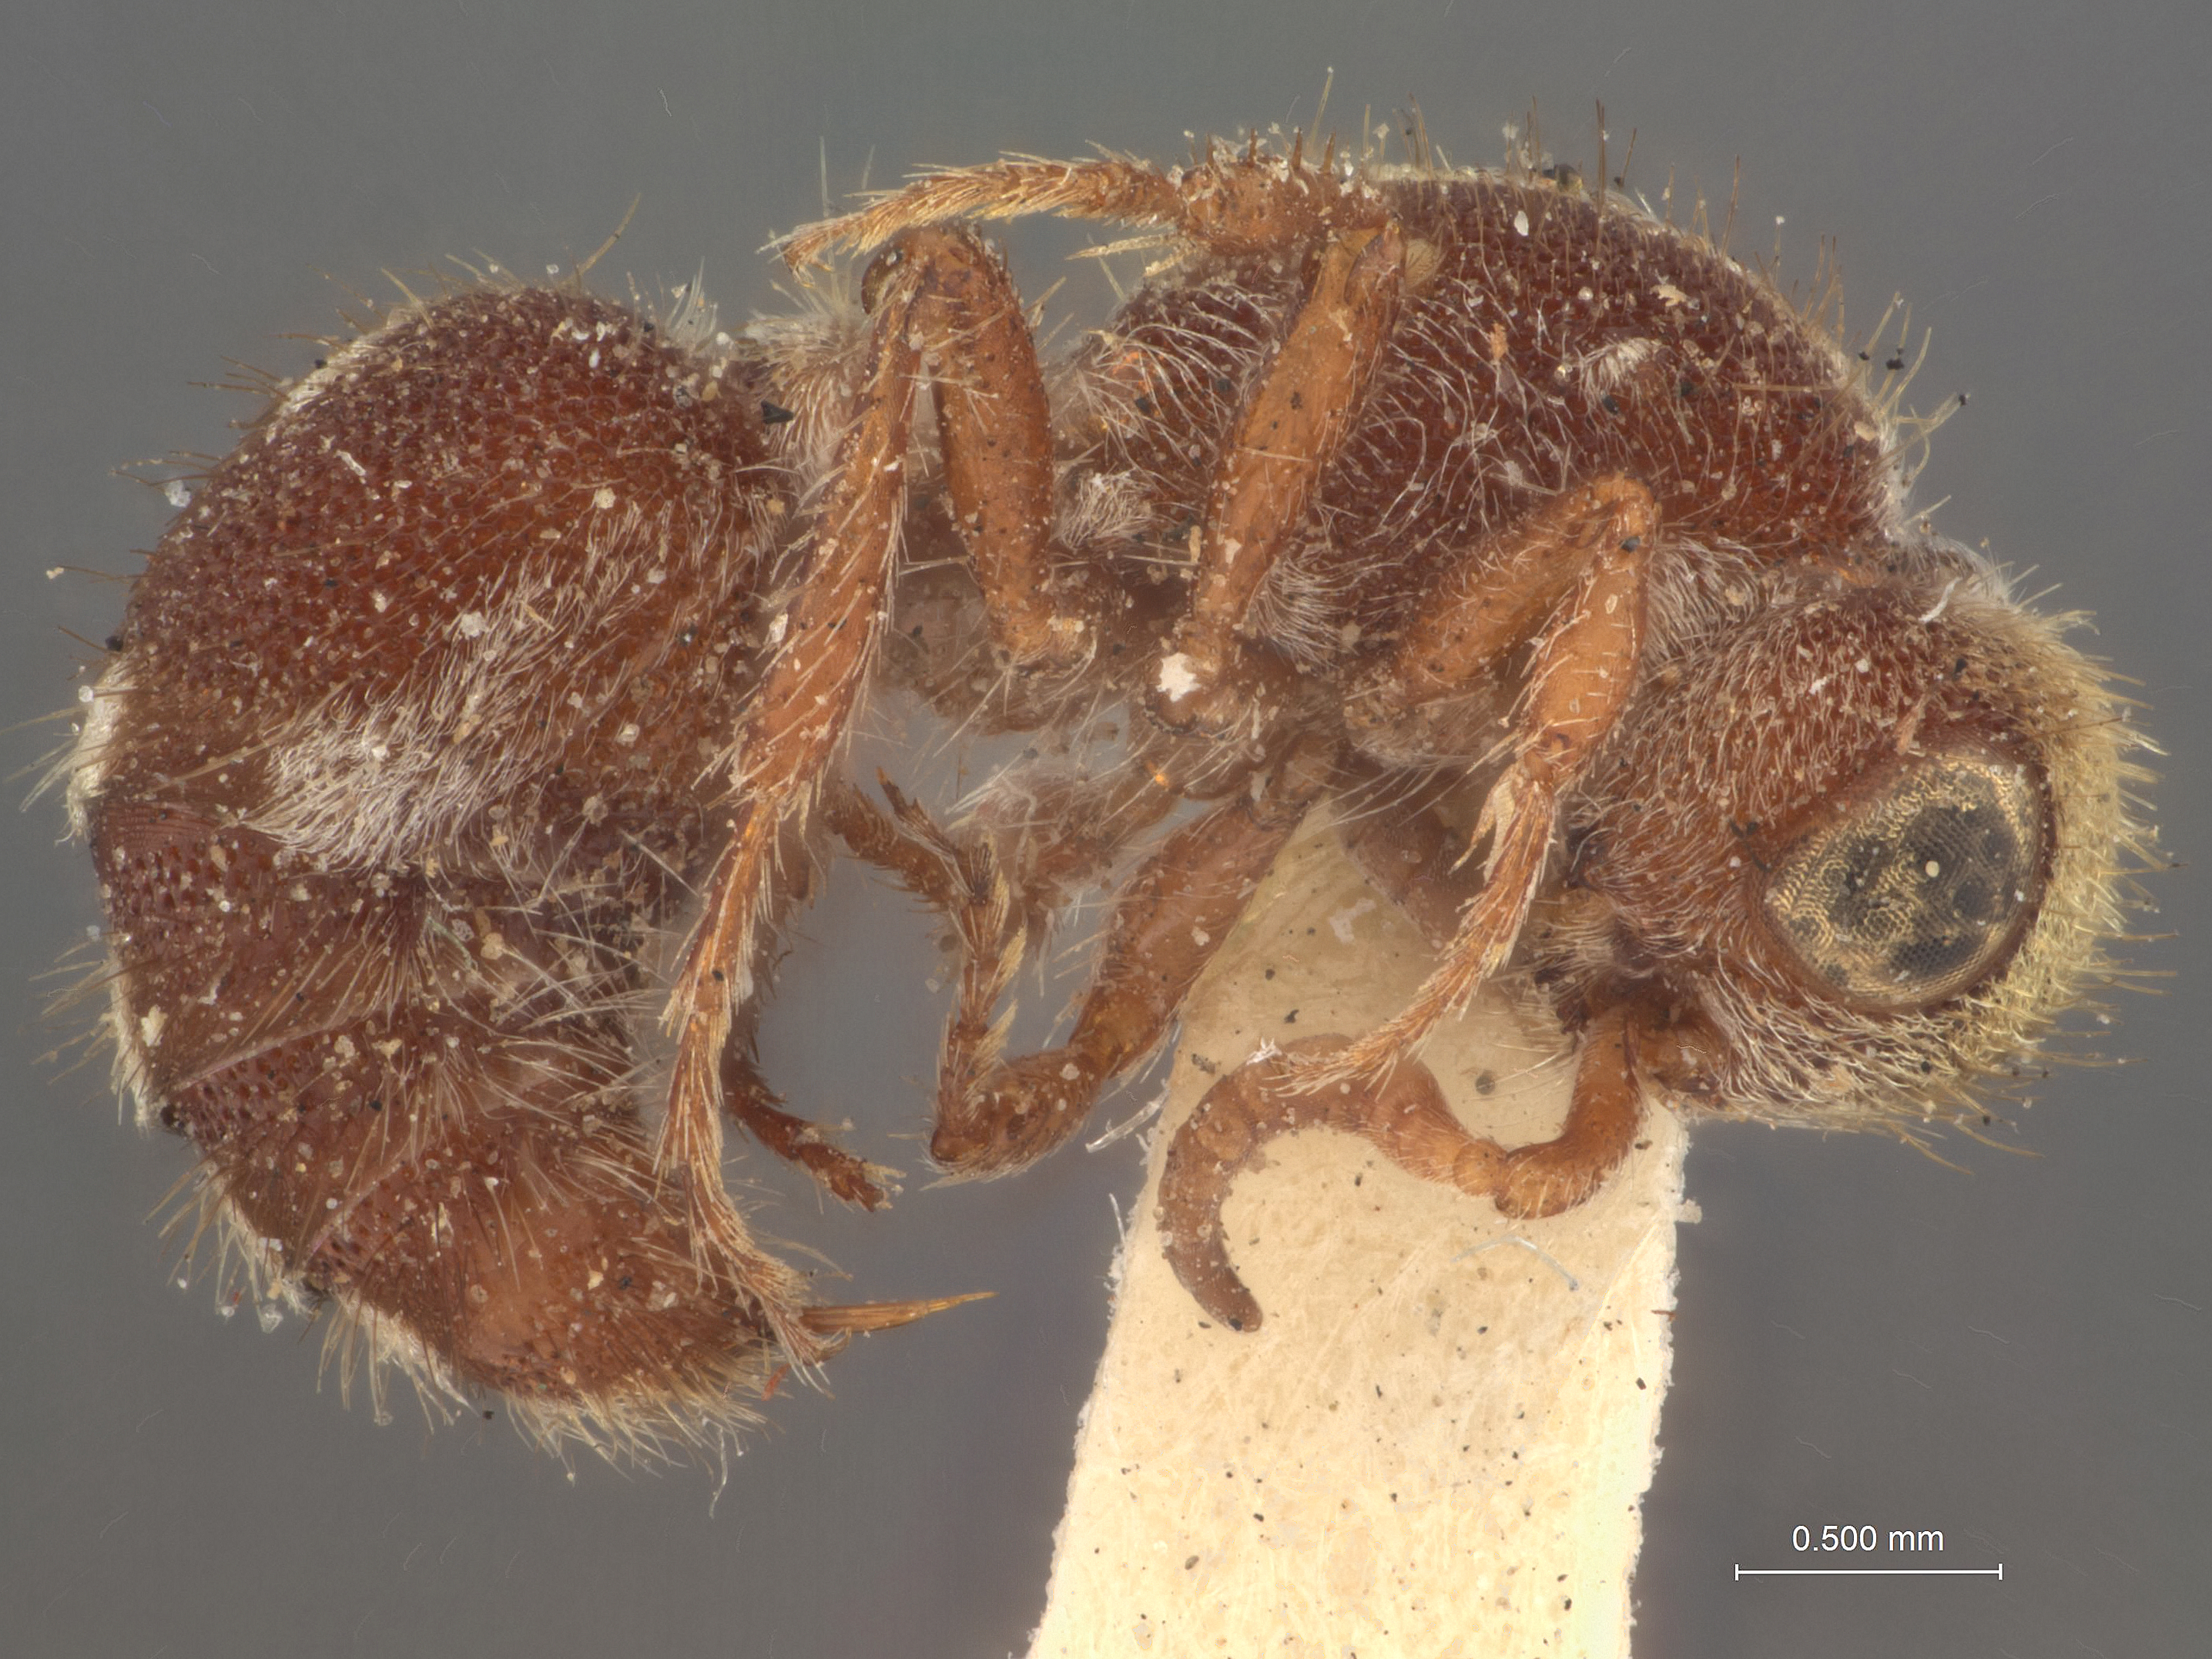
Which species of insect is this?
Ephuta mataca
